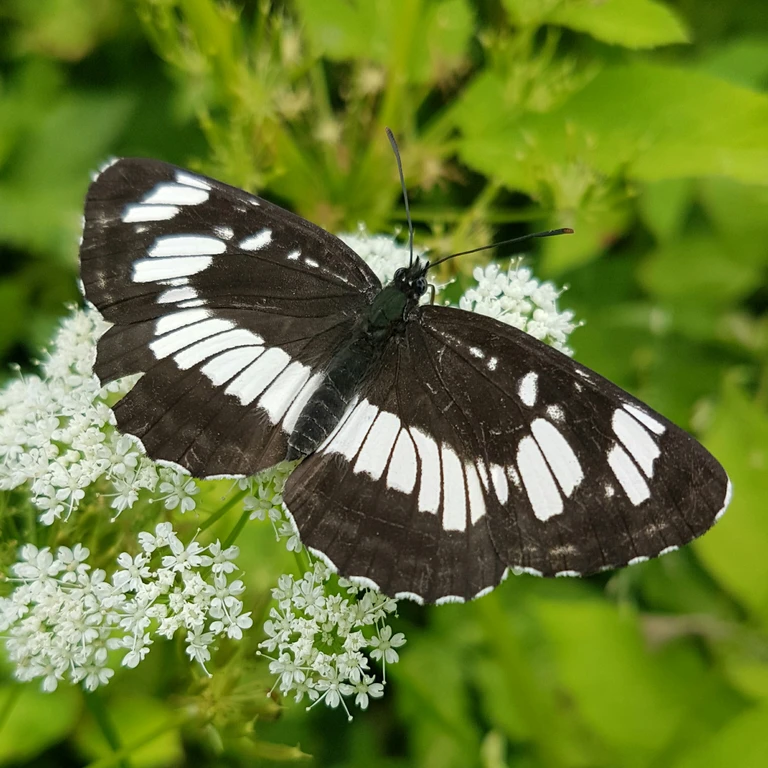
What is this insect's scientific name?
Neptis rivularis
